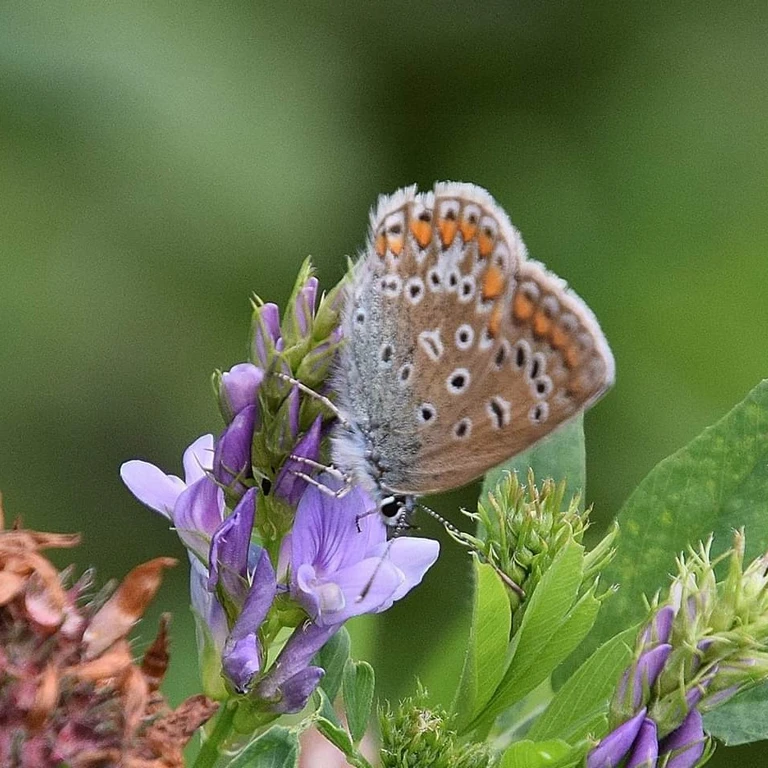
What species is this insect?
Polyommatus icarus
